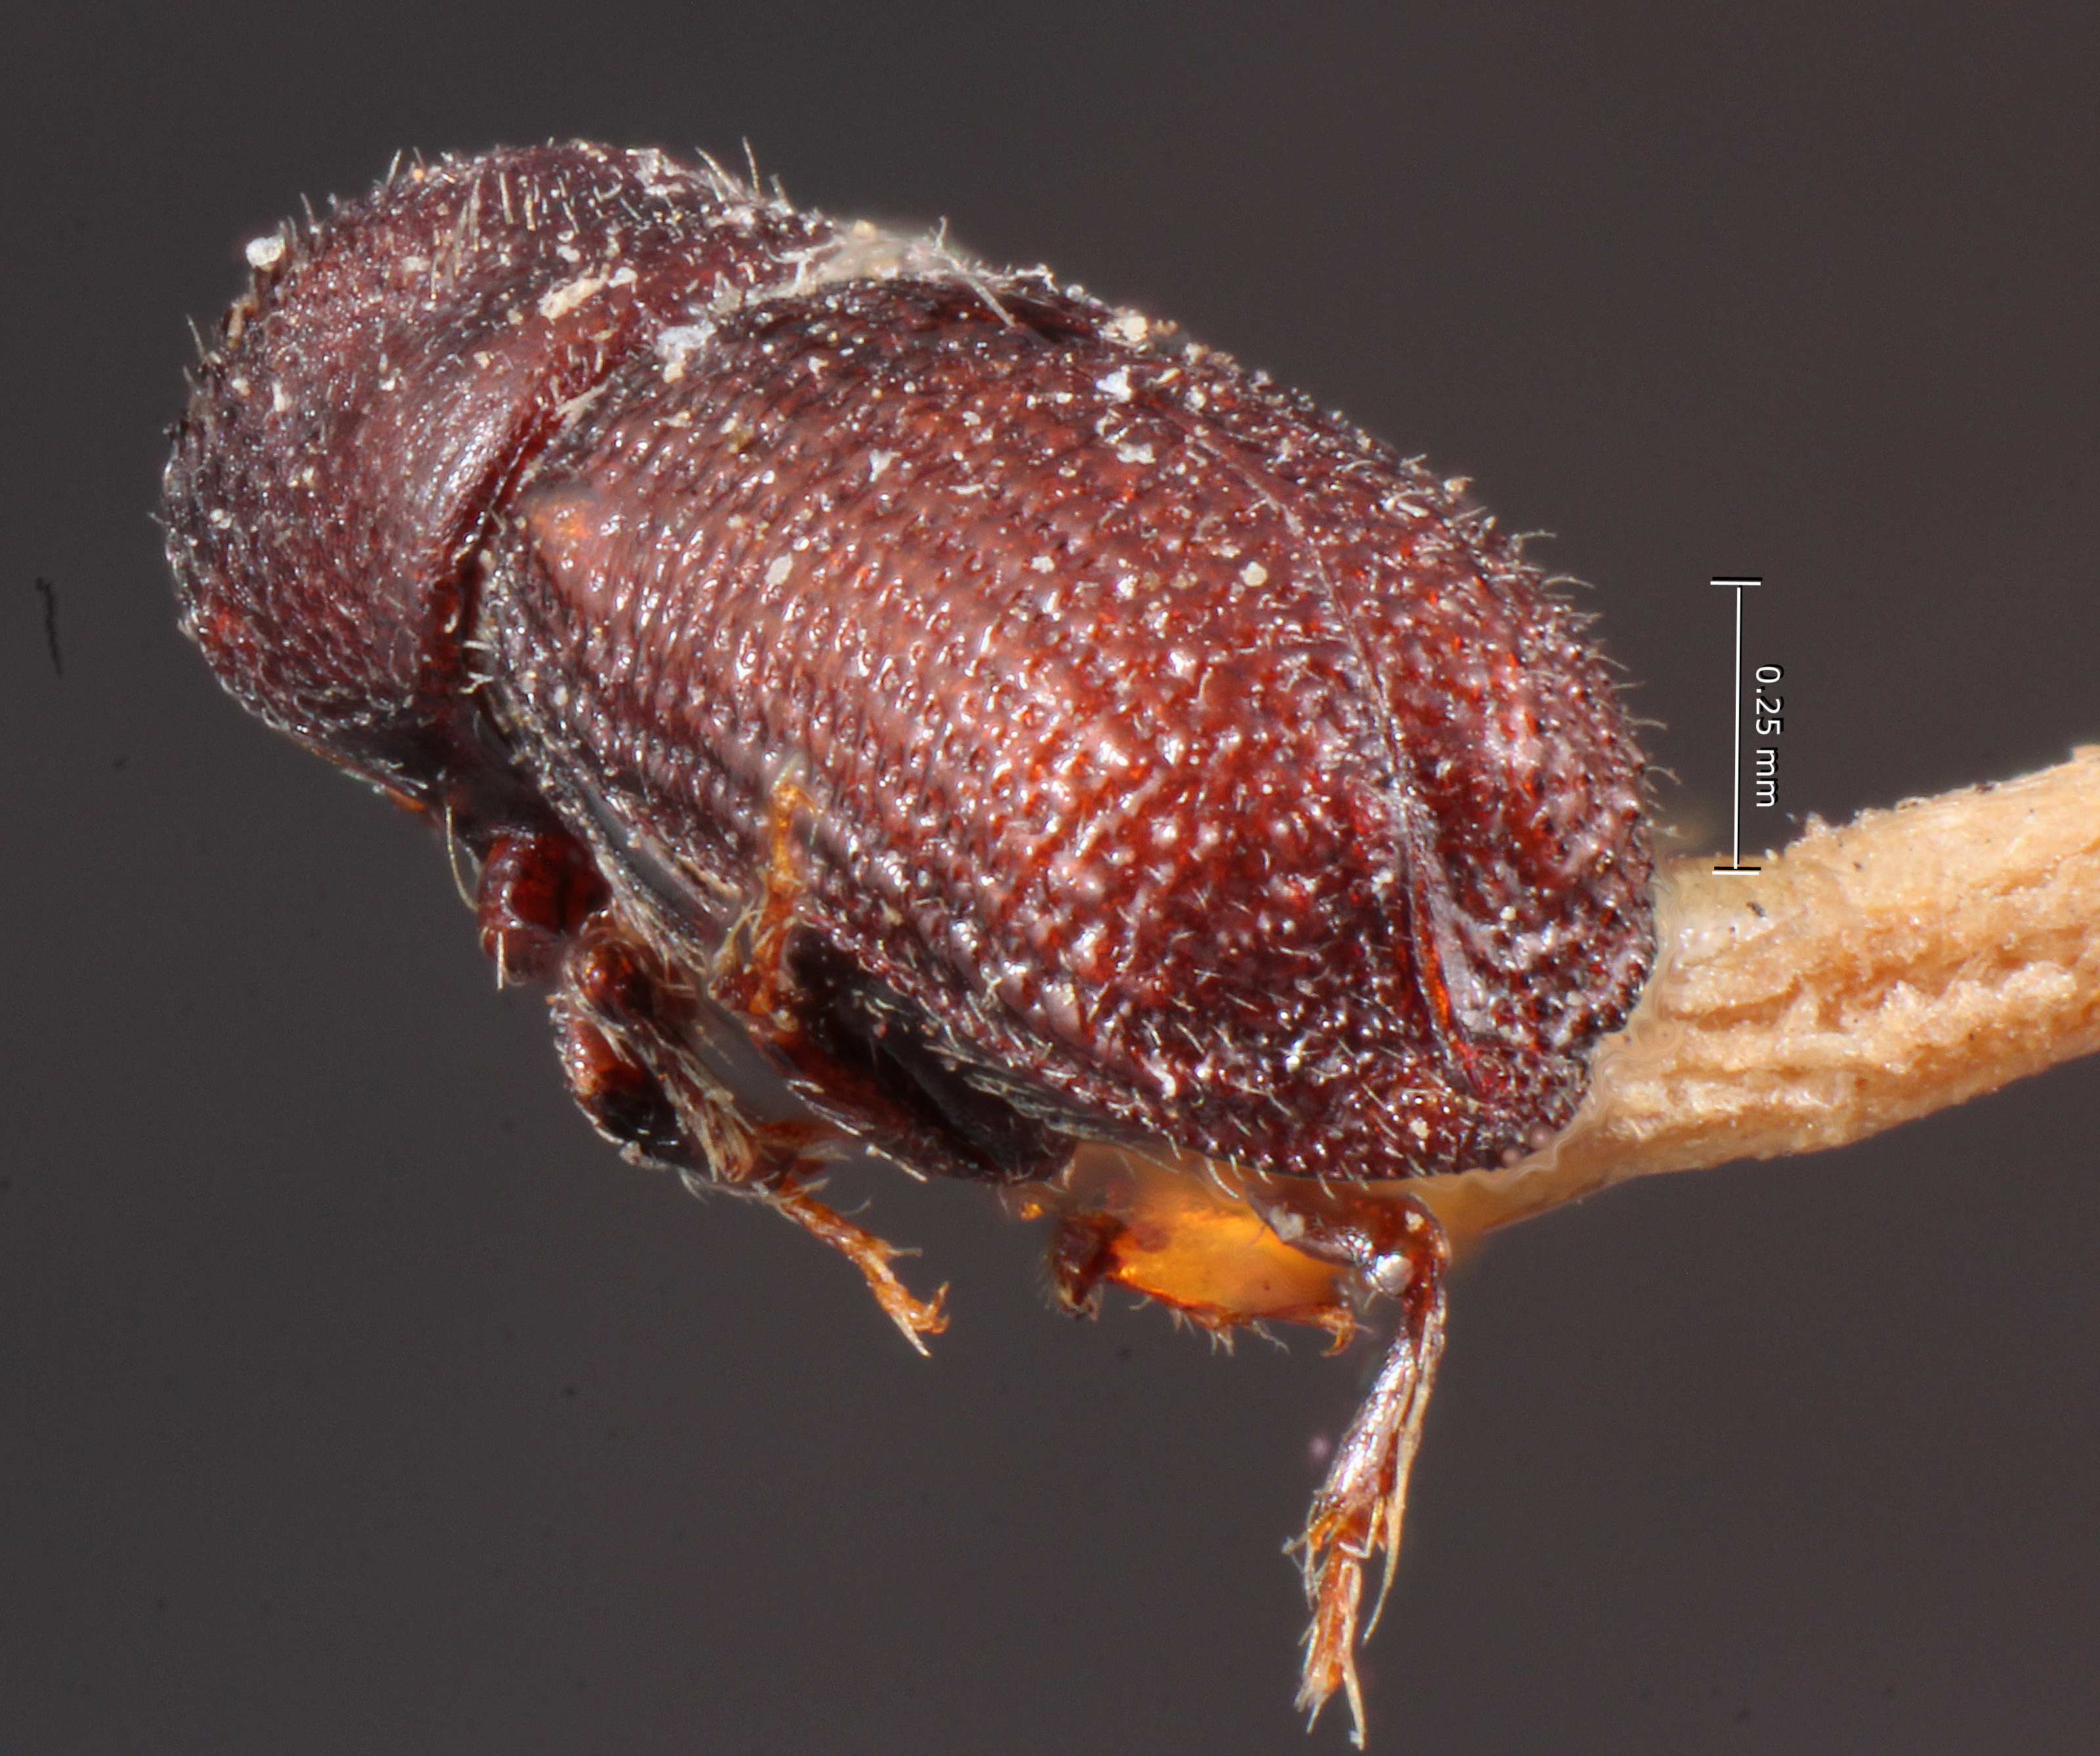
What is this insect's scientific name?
Hylocurus biconcavus
